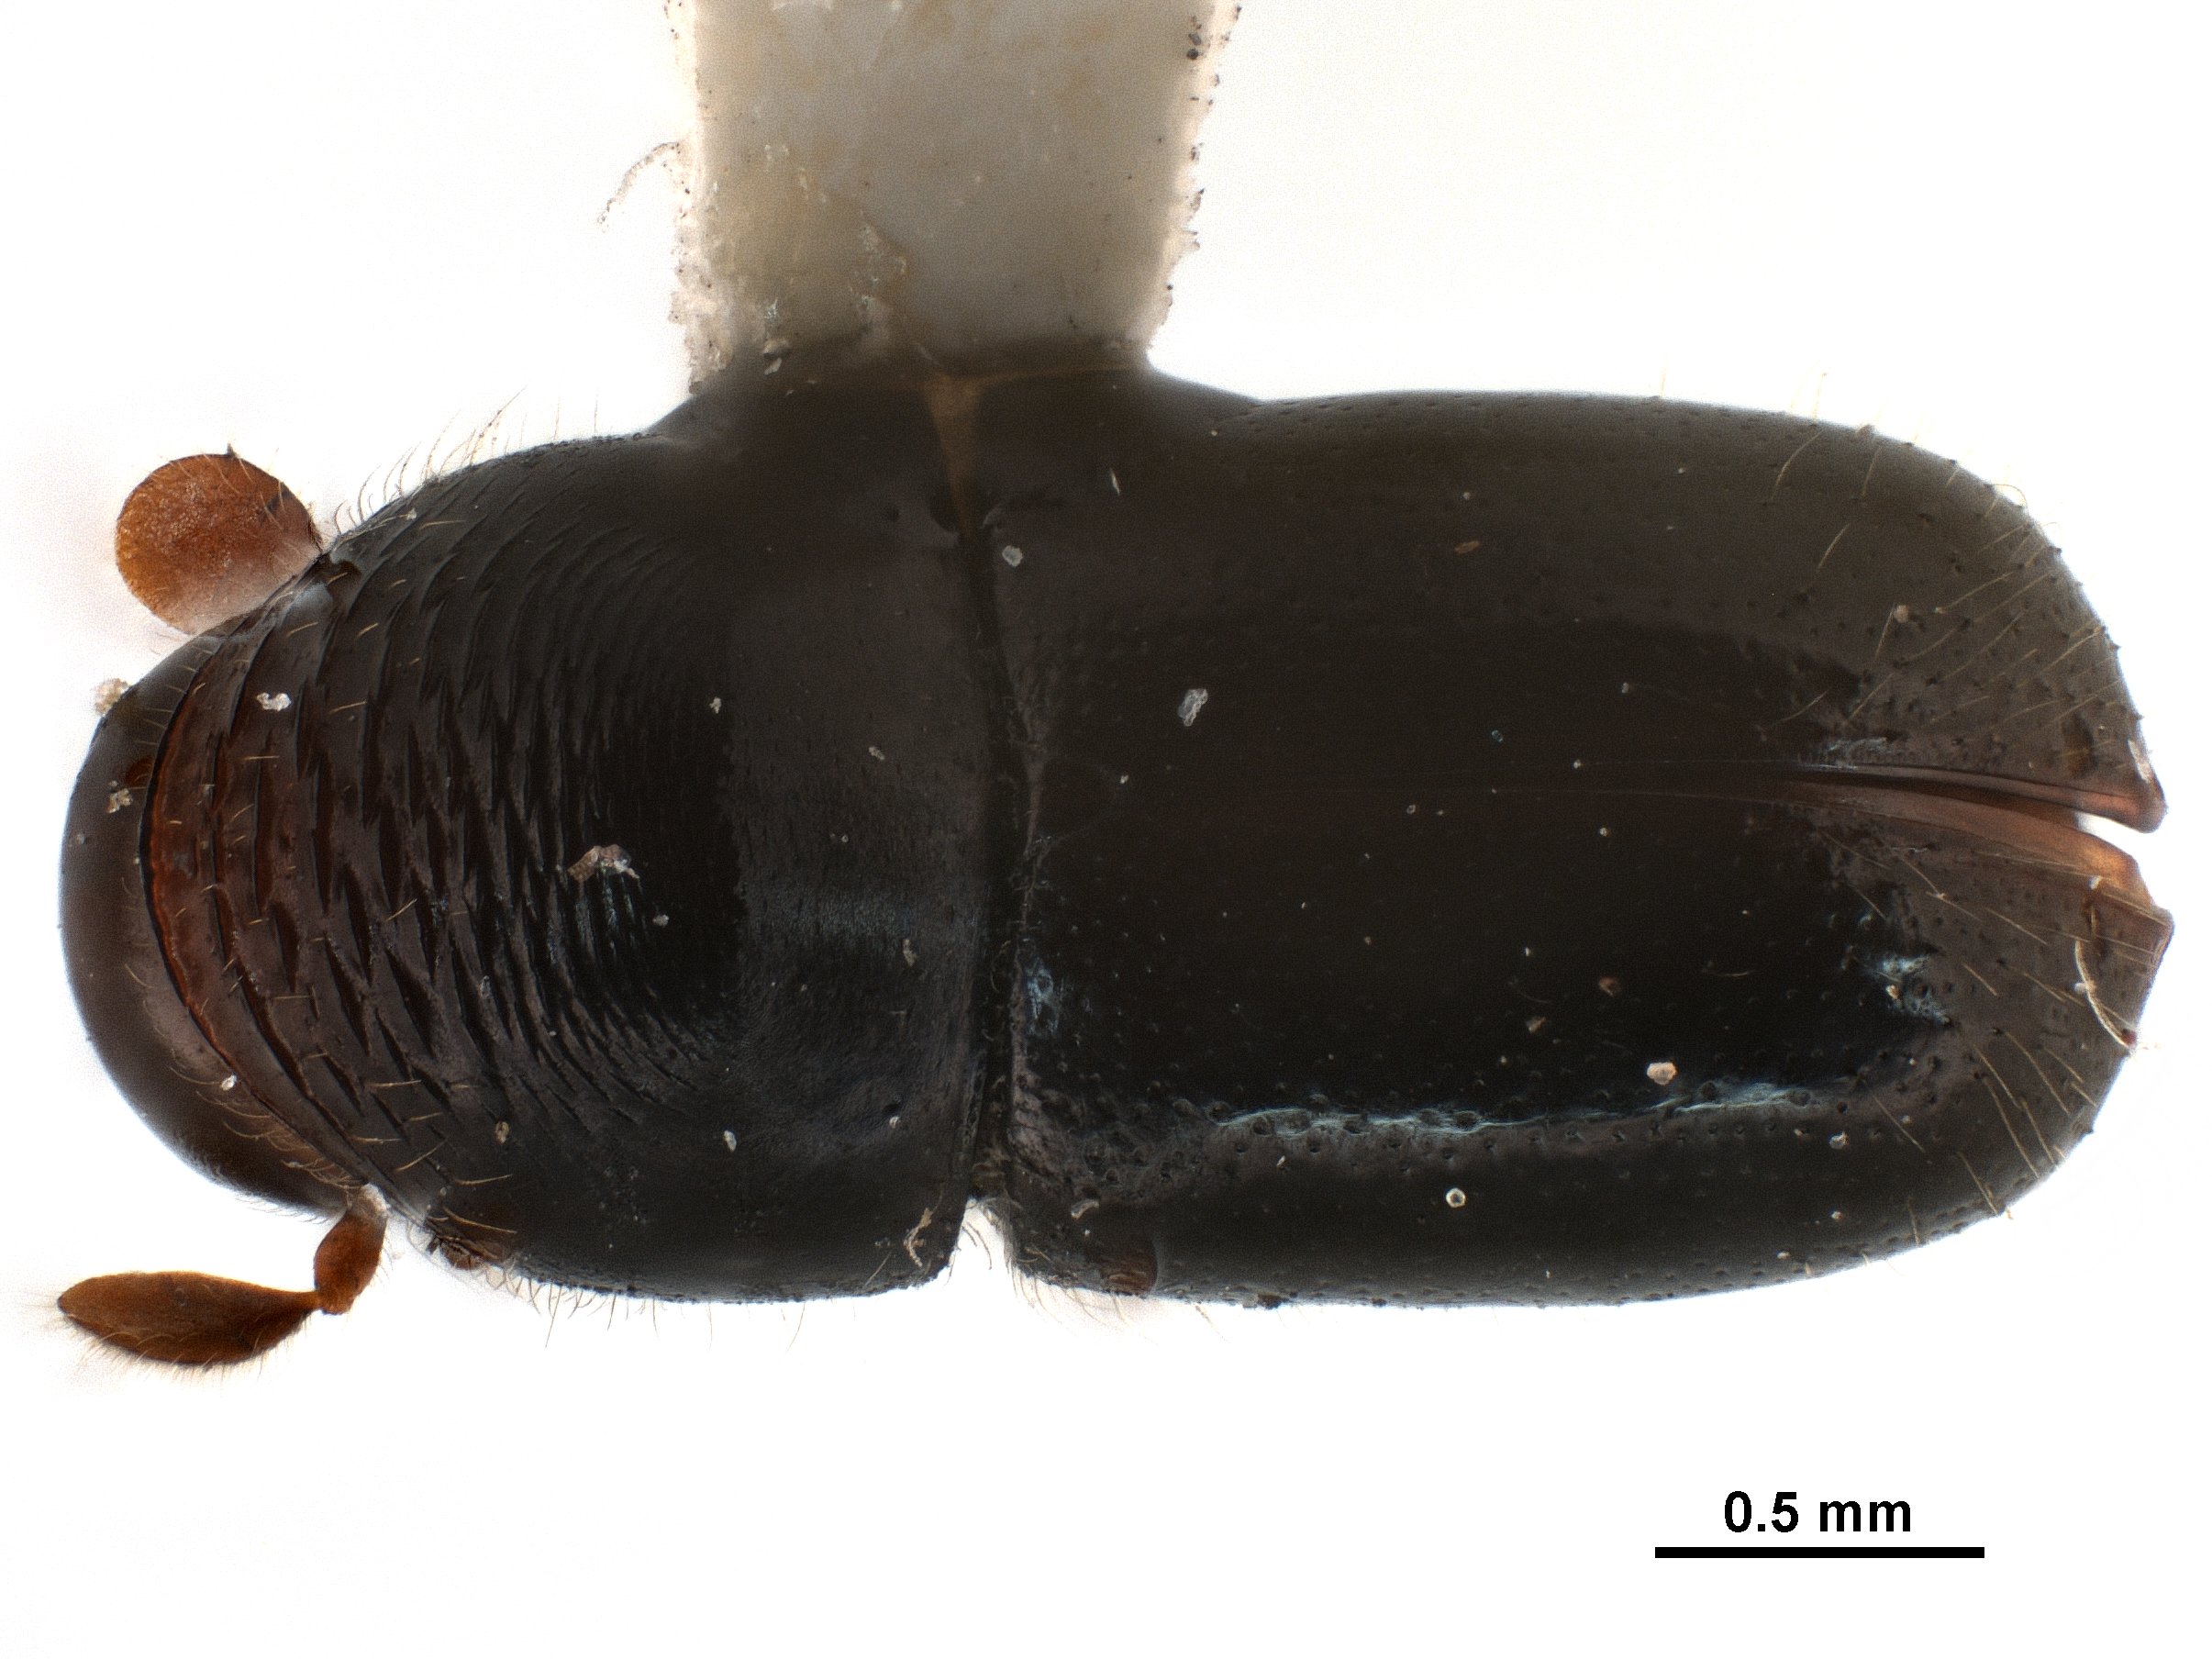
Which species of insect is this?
Corthylus consimilis
